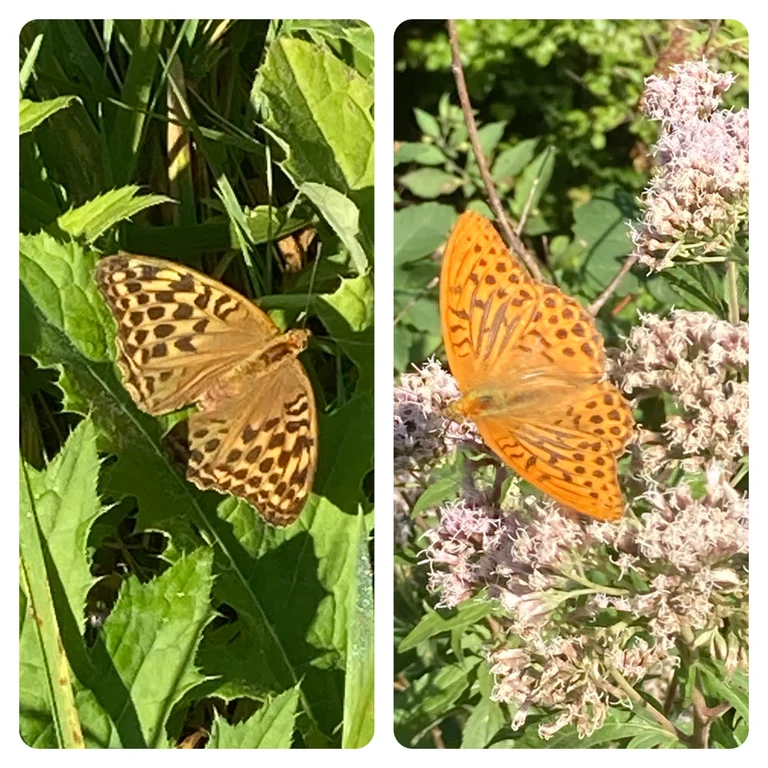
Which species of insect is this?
Argynnis paphia
